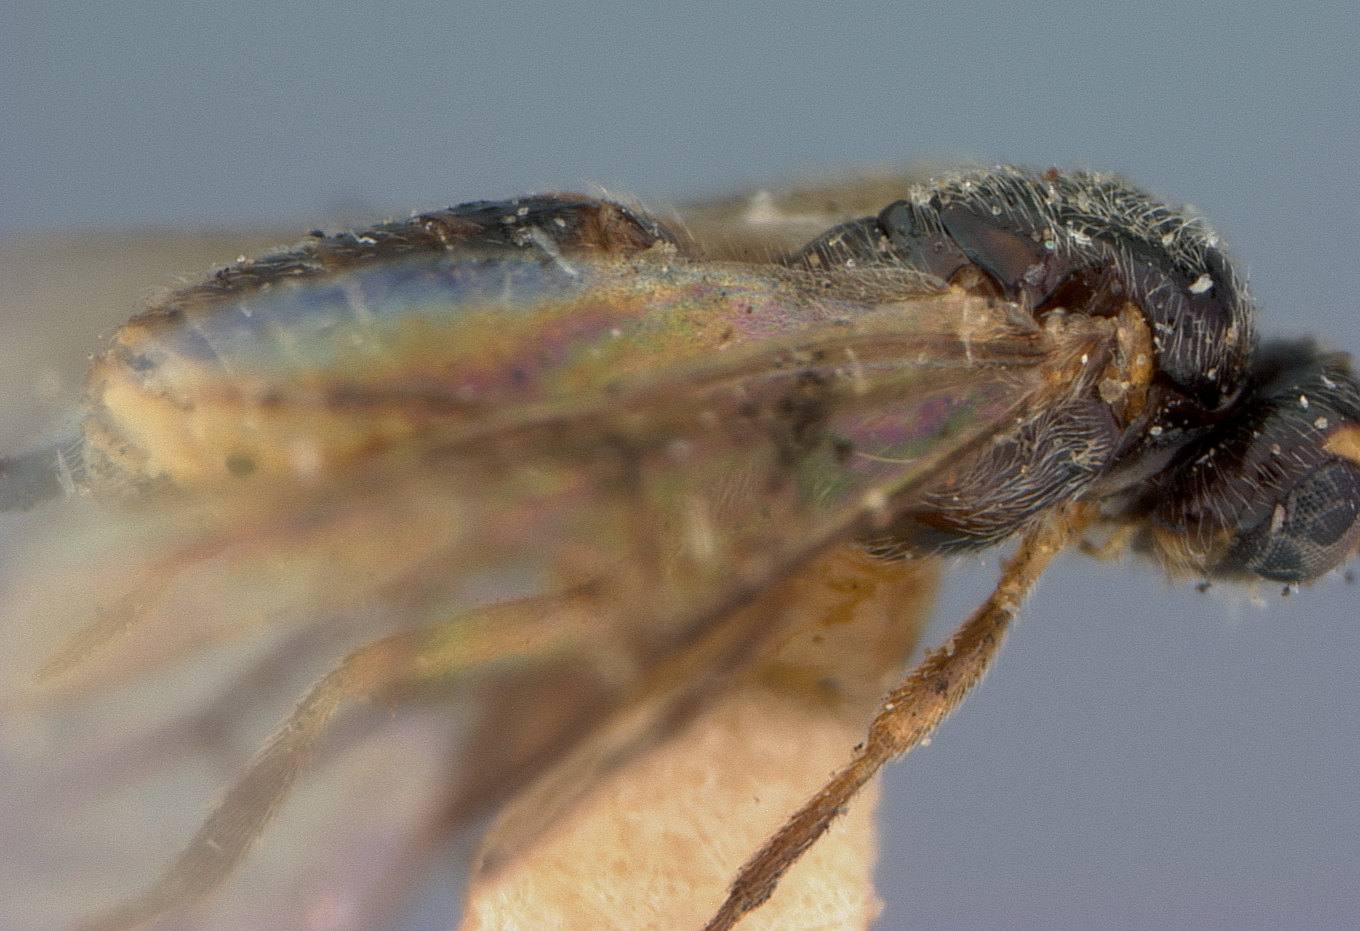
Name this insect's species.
Habrobracon politiventris
